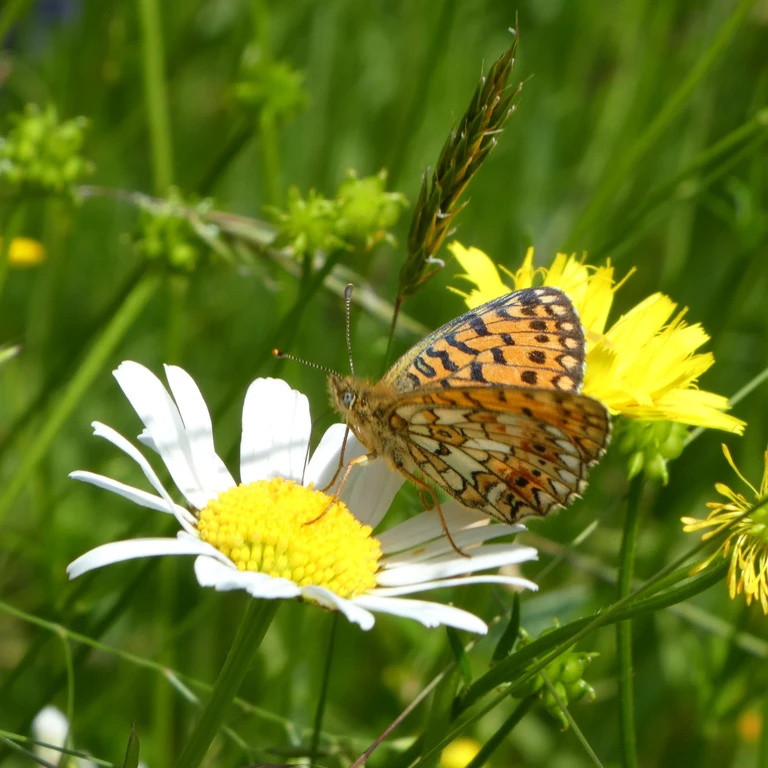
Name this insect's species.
Boloria selene
